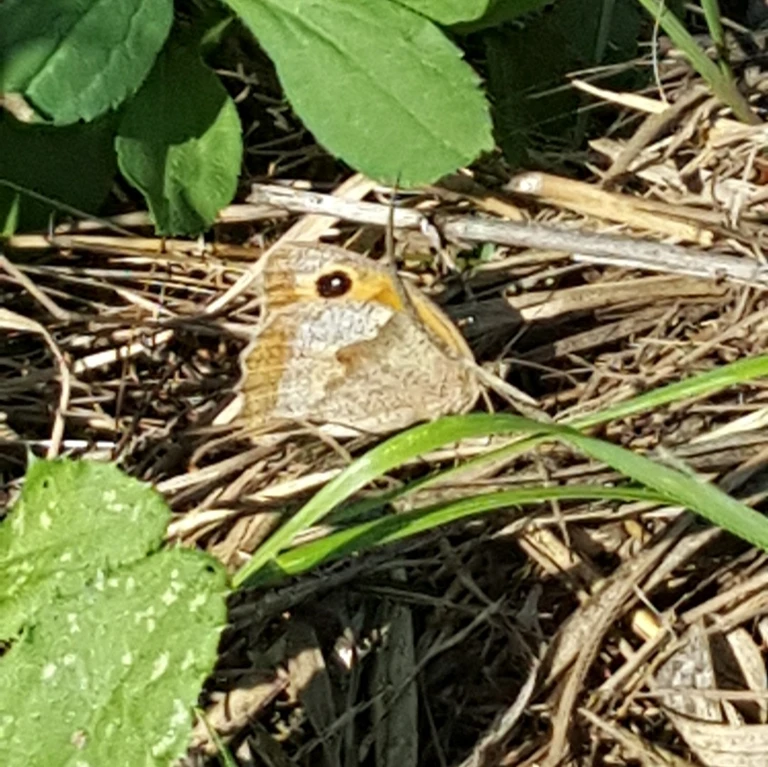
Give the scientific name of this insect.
Maniola jurtina
